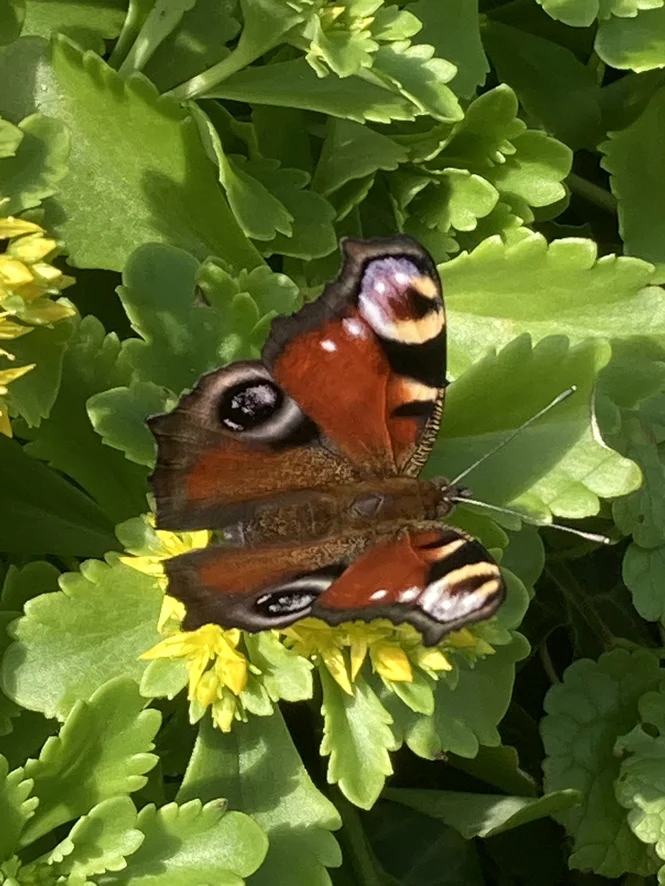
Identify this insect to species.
Aglais io
